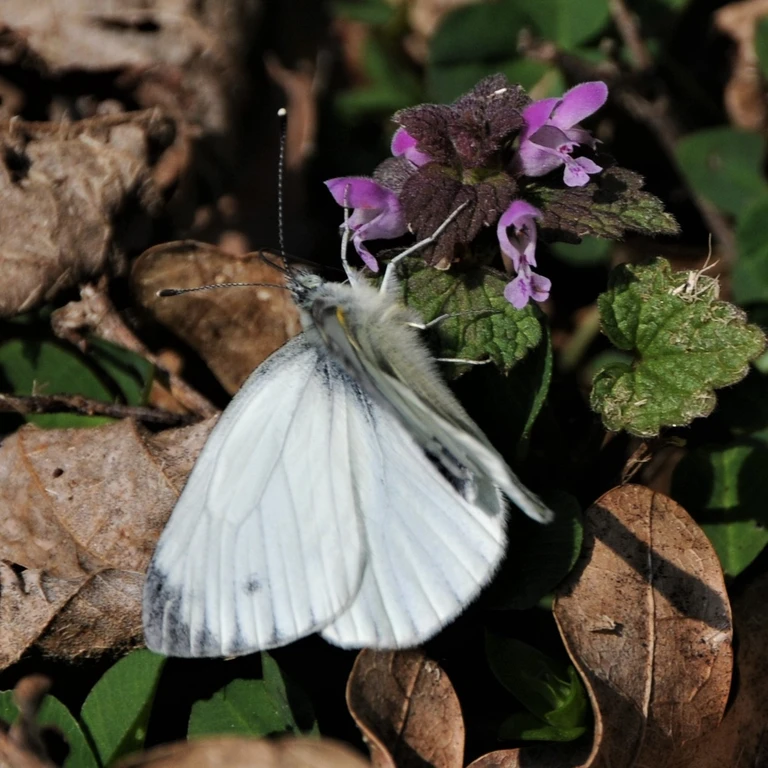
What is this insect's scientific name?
Pieris napi
